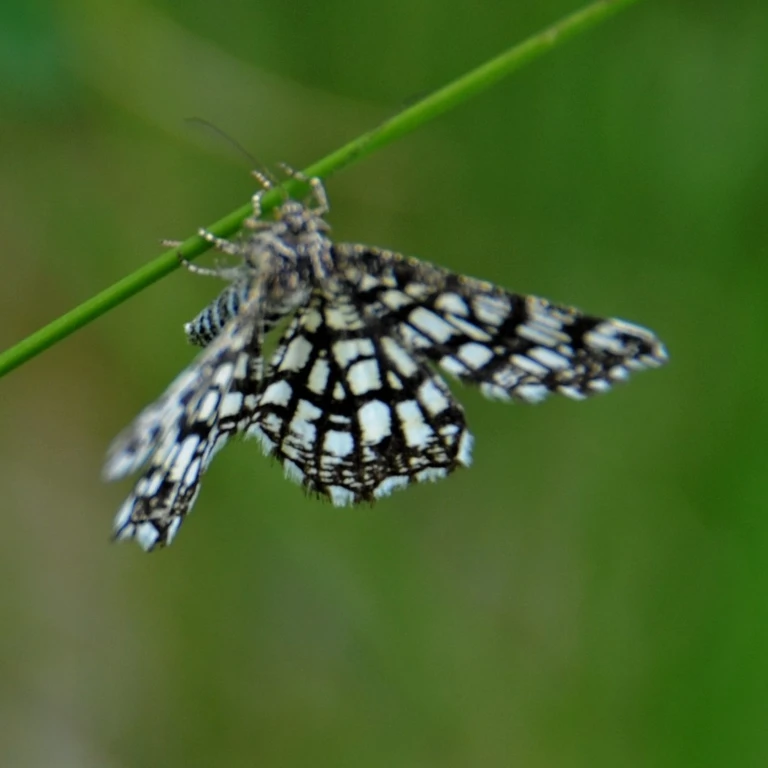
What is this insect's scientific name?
Chiasmia clathrata
